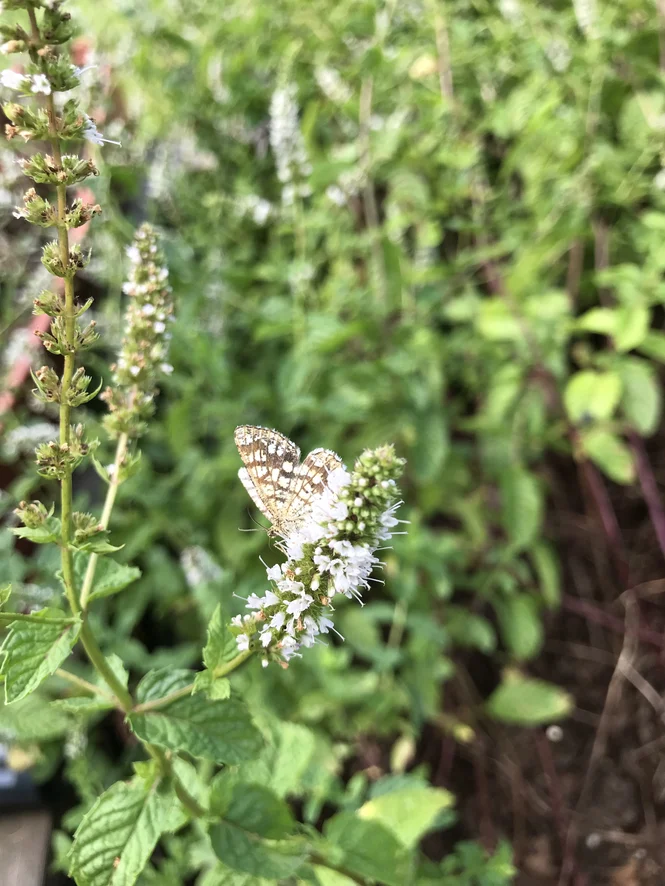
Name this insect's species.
Chiasmia clathrata
